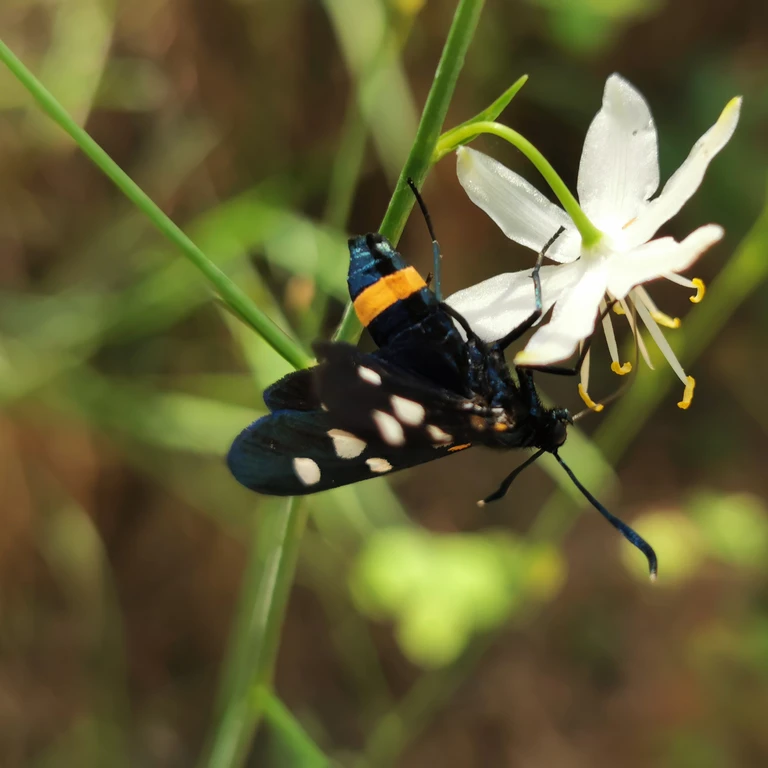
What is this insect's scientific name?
Amata phegea
